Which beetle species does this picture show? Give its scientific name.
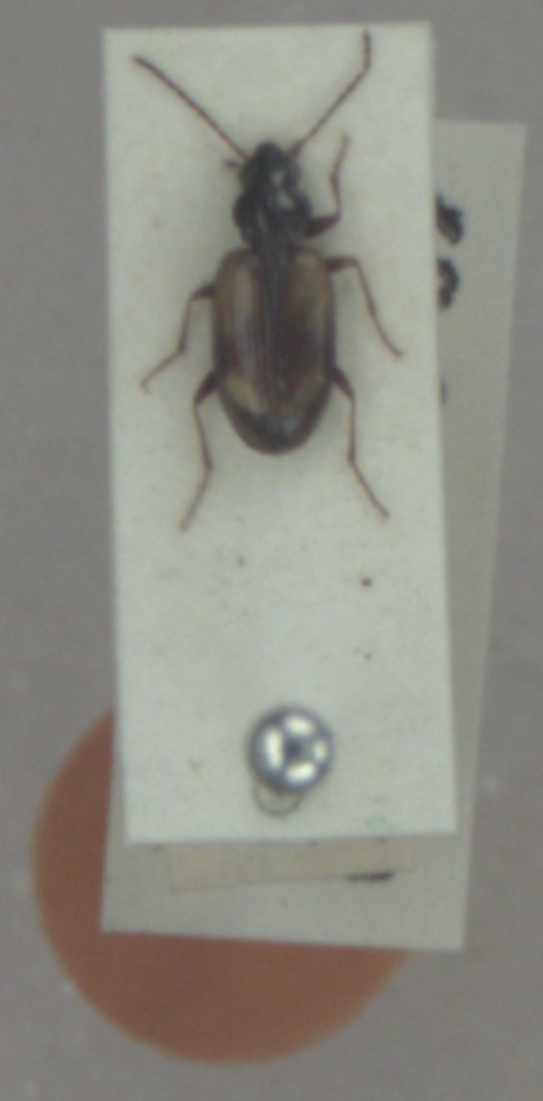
Bembidion femoratum
